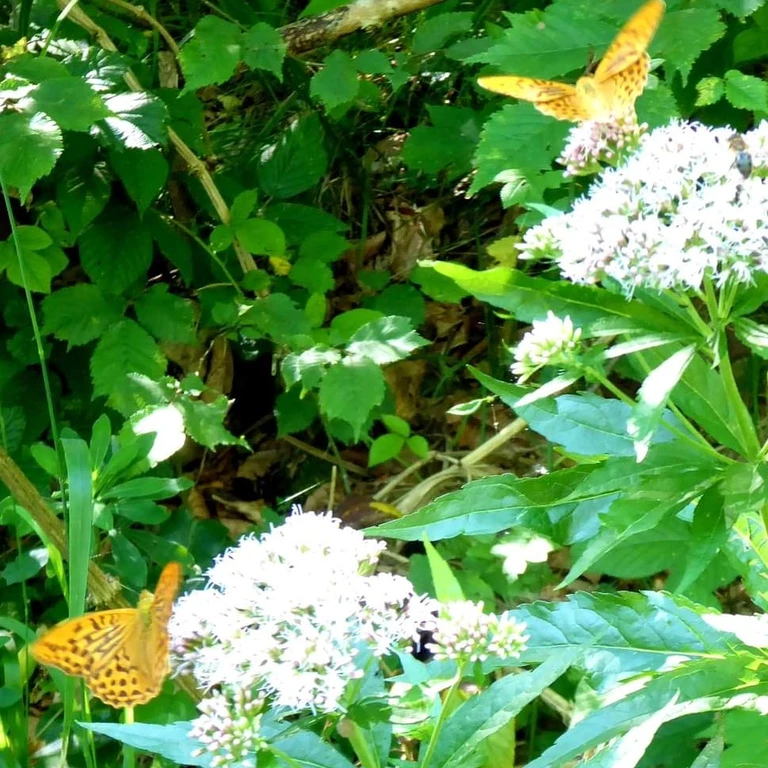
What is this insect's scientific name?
Argynnis paphia
